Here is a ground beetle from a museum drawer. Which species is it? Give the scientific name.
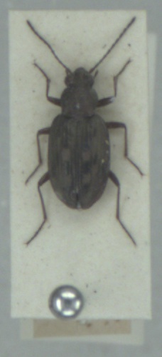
Bembidion litorale
